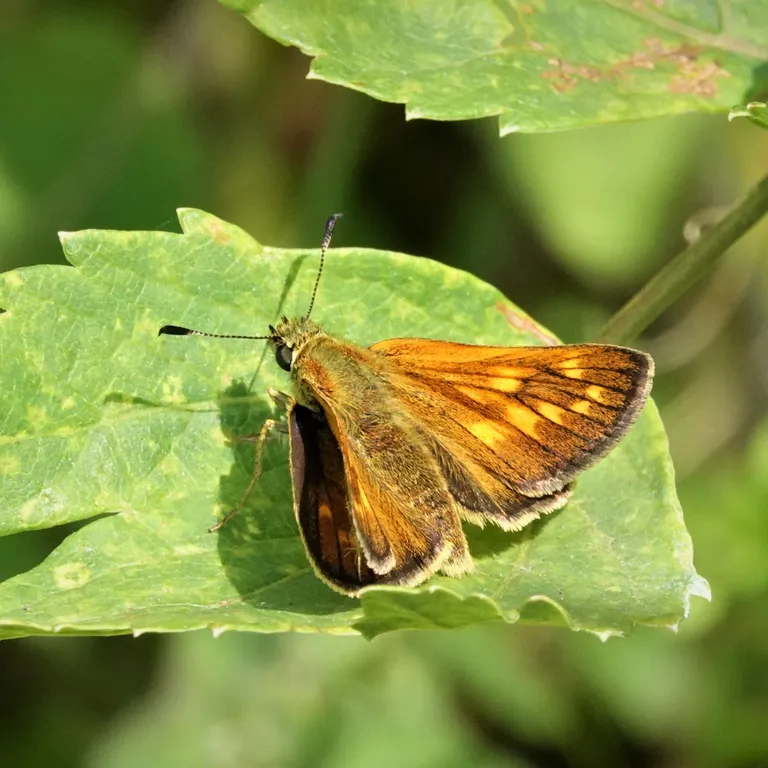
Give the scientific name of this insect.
Ochlodes sylvanus (also Ochlodes venata)
